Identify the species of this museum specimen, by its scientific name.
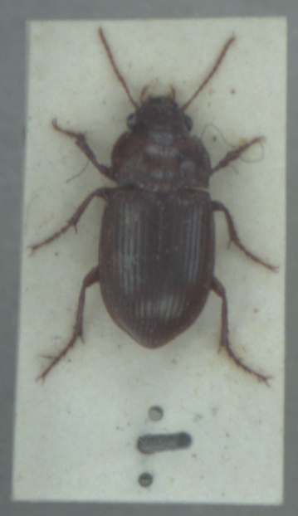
Amara fulva
